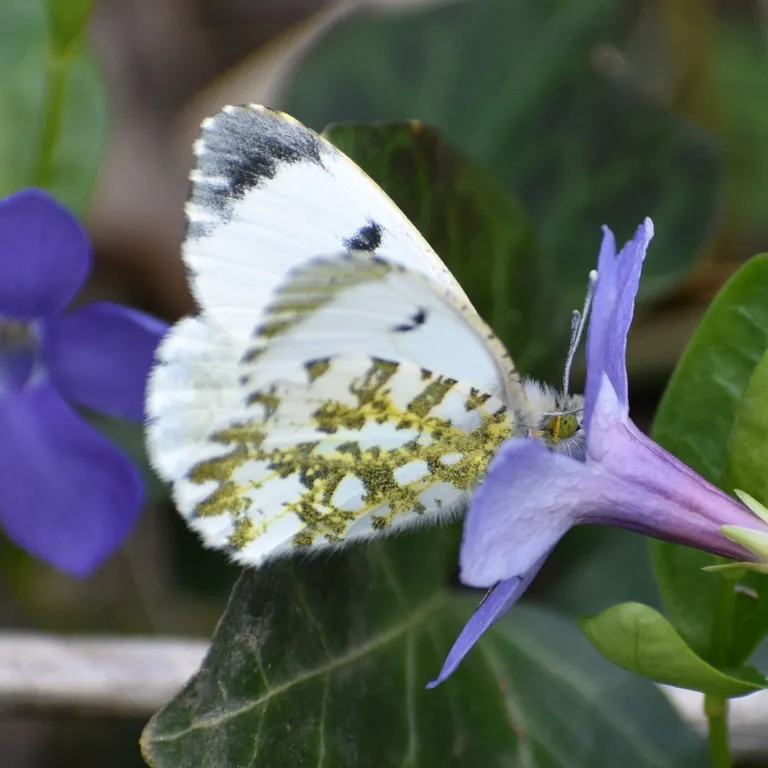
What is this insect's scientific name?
Anthocharis cardamines
